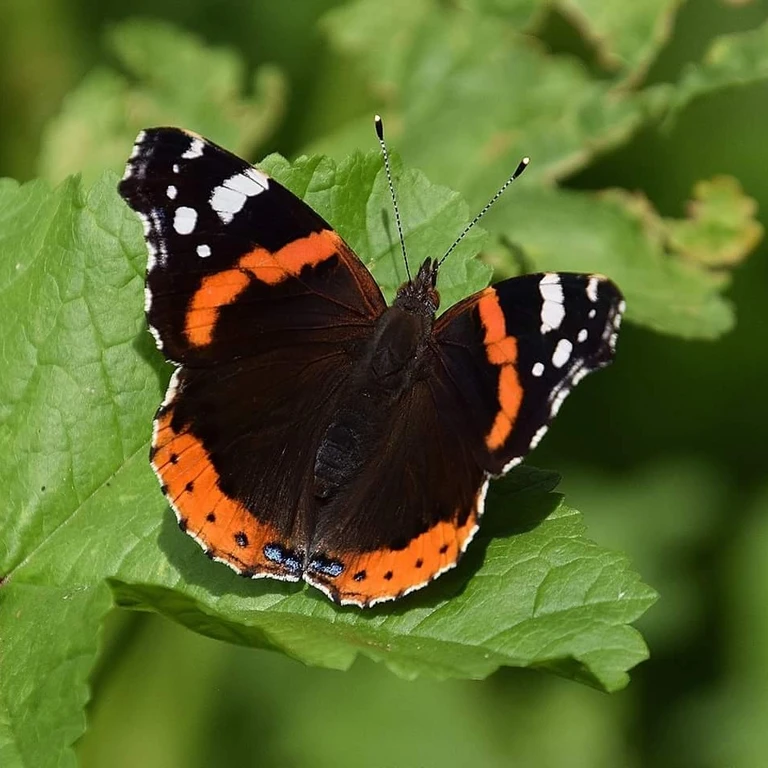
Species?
Vanessa atalanta
